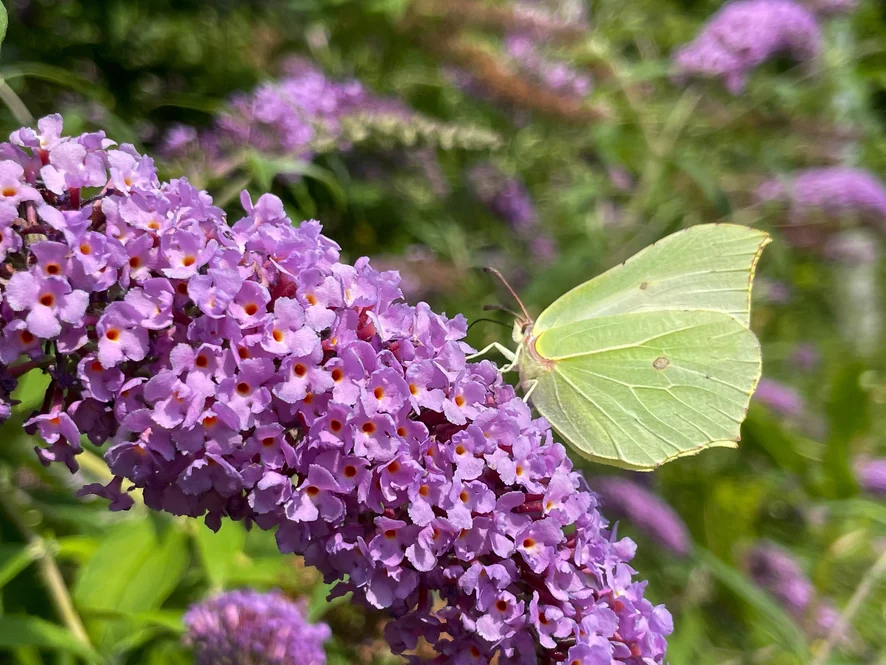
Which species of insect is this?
Gonepteryx rhamni
